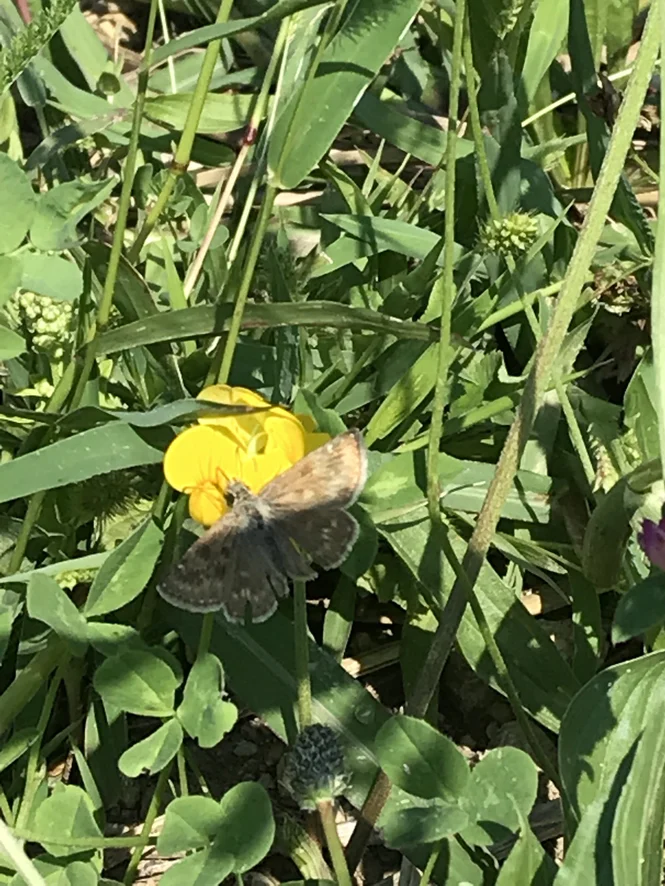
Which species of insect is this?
Erynnis tages
